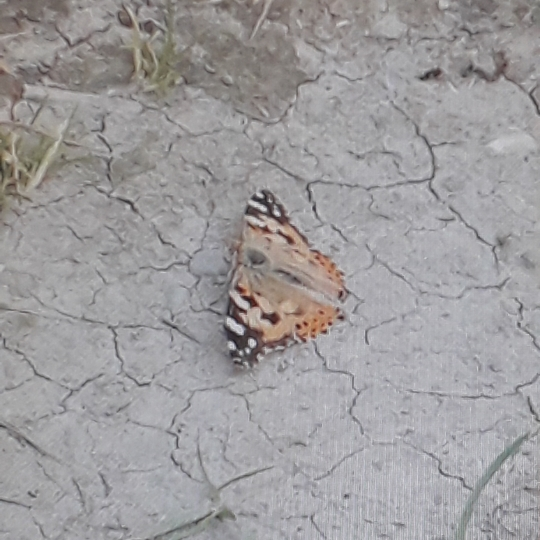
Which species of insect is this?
Vanessa cardui
